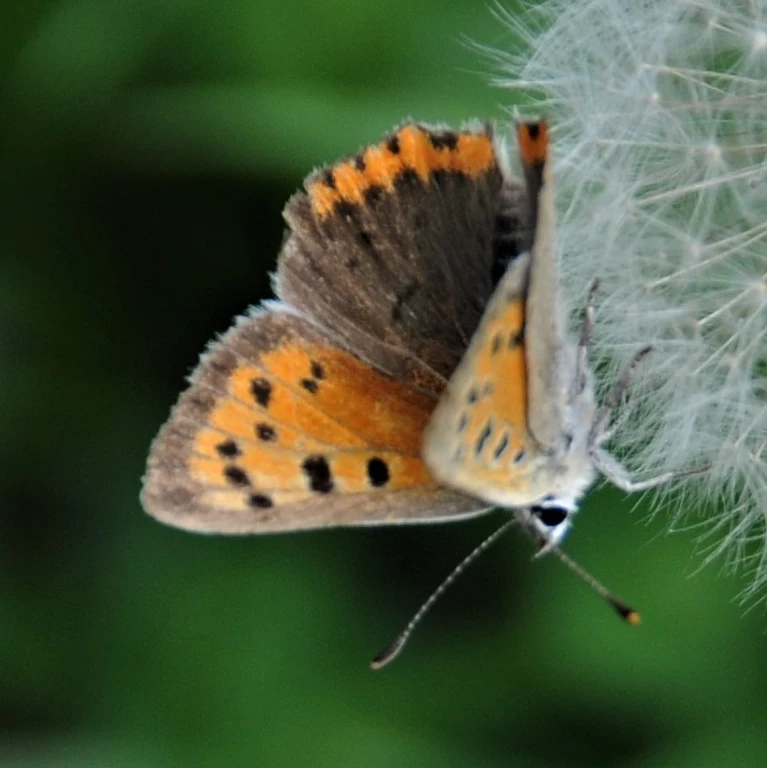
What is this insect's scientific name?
Lycaena phlaeas
